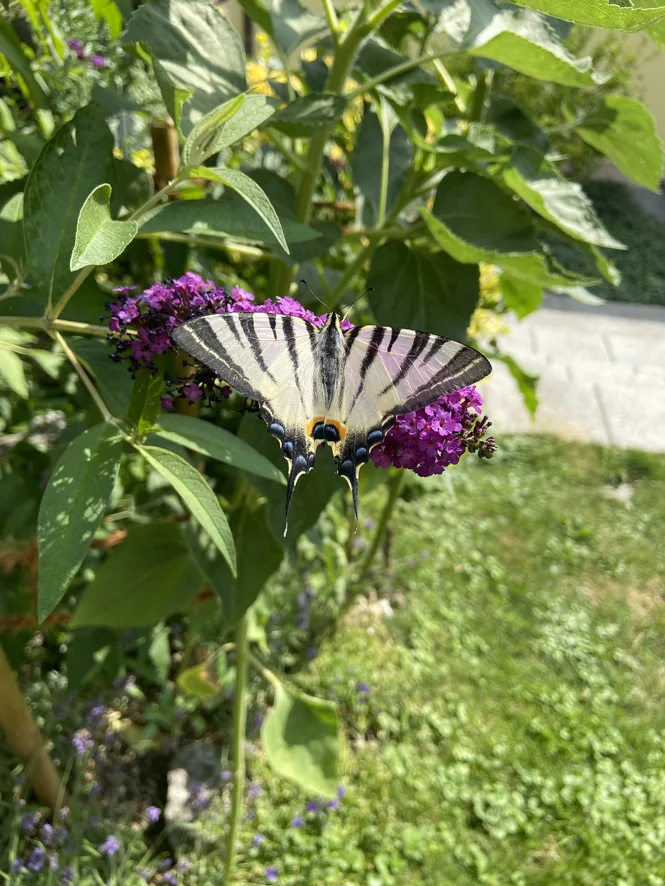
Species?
Iphiclides podalirius
